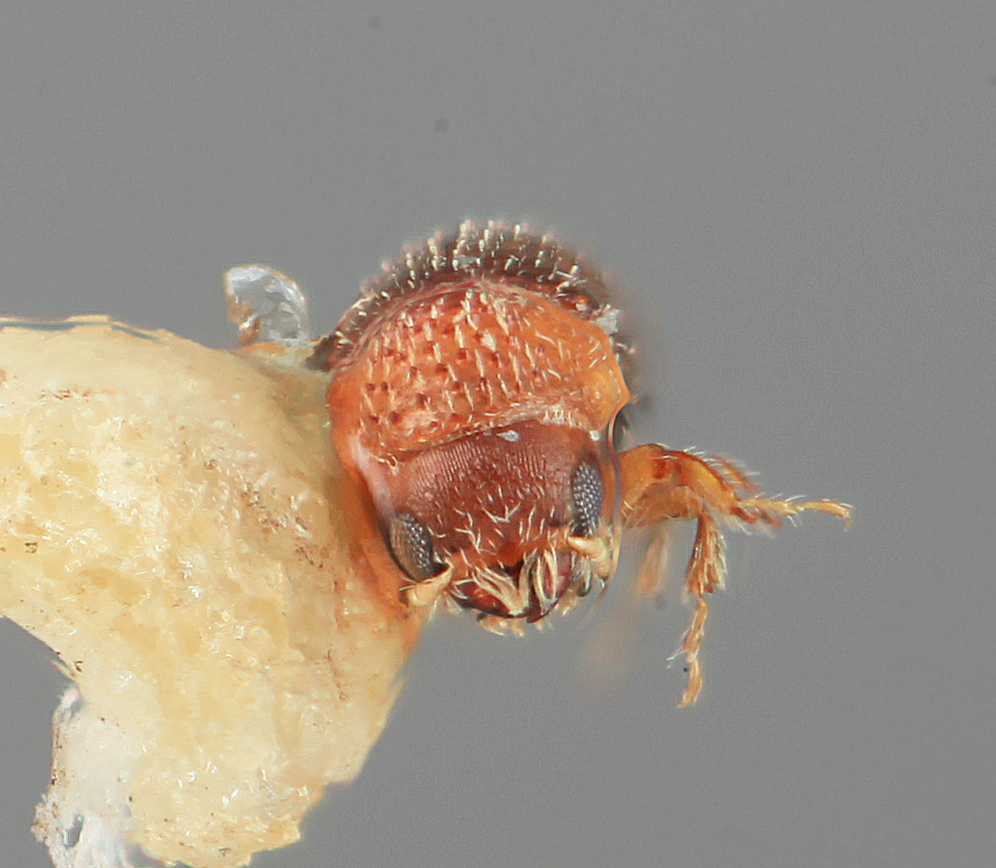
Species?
Cryptulocleptus mendicus
